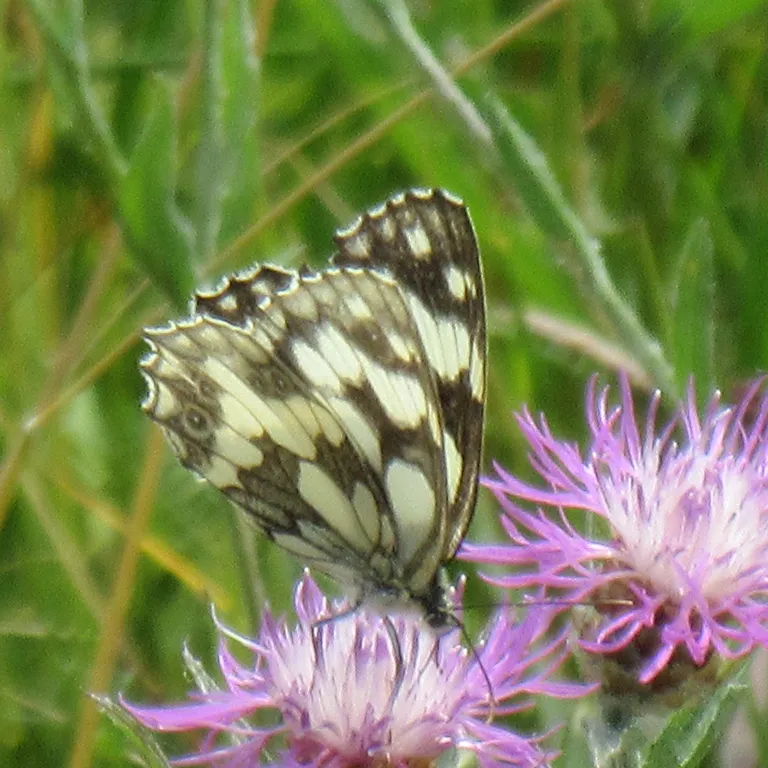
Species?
Melanargia galathea
